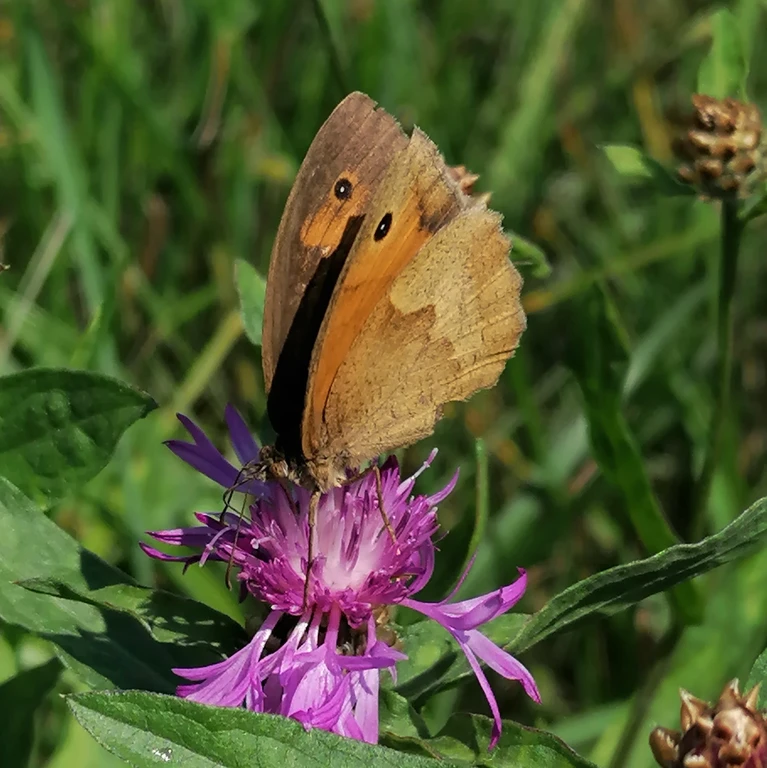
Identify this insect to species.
Maniola jurtina
